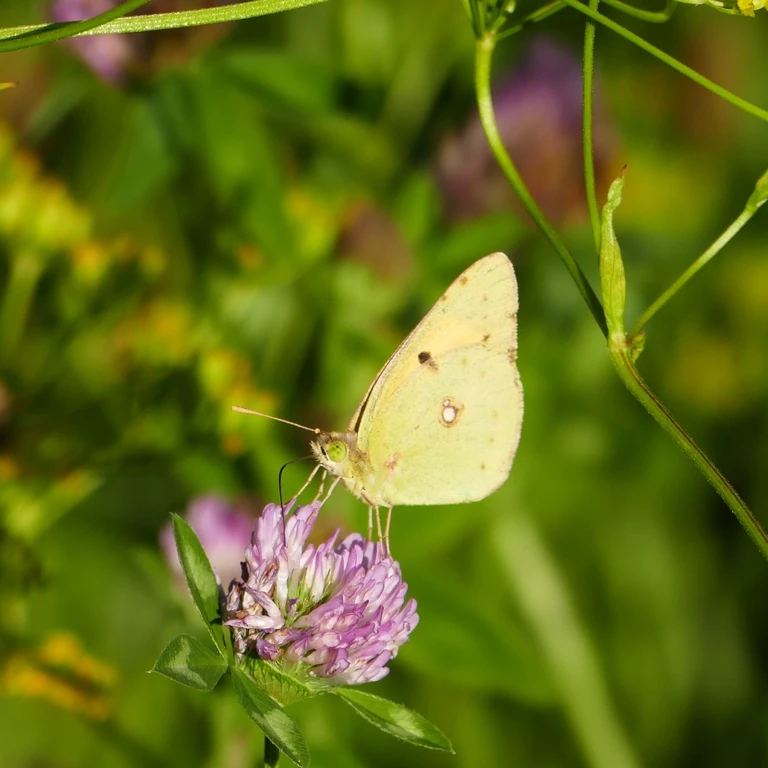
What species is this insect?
Colias croceus
